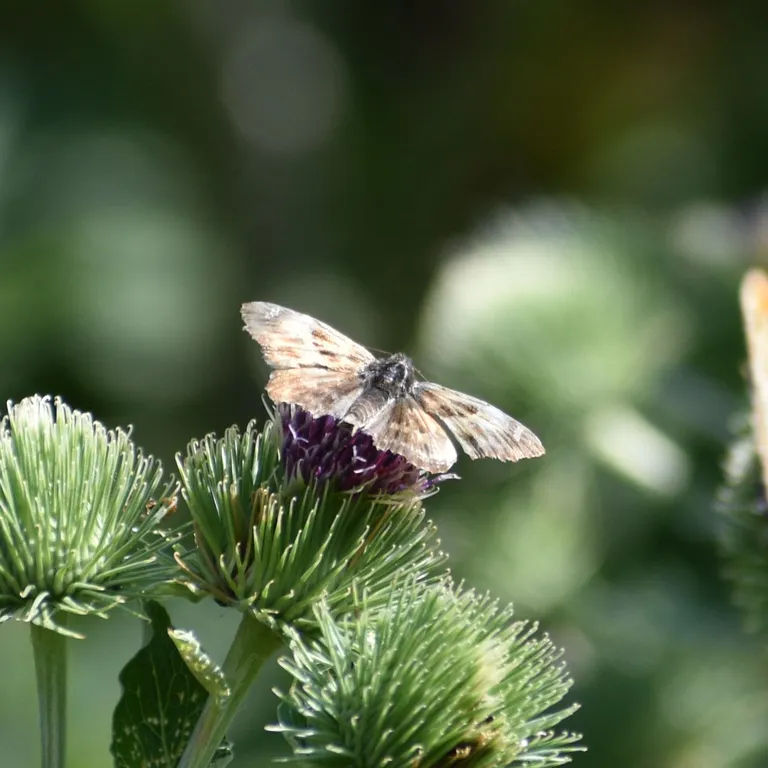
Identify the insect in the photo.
Carcharodus alceae
